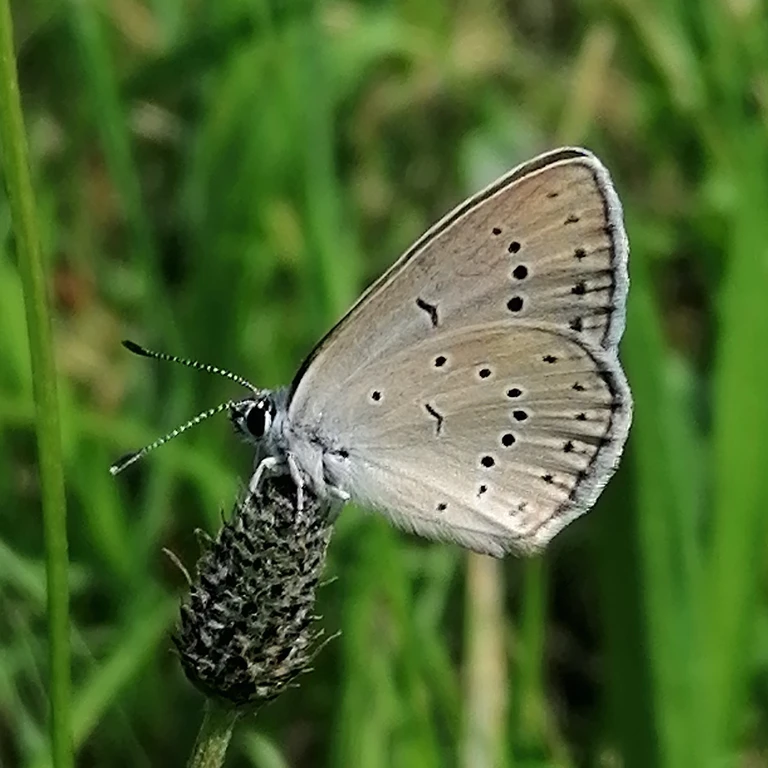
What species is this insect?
Phengaris teleius
